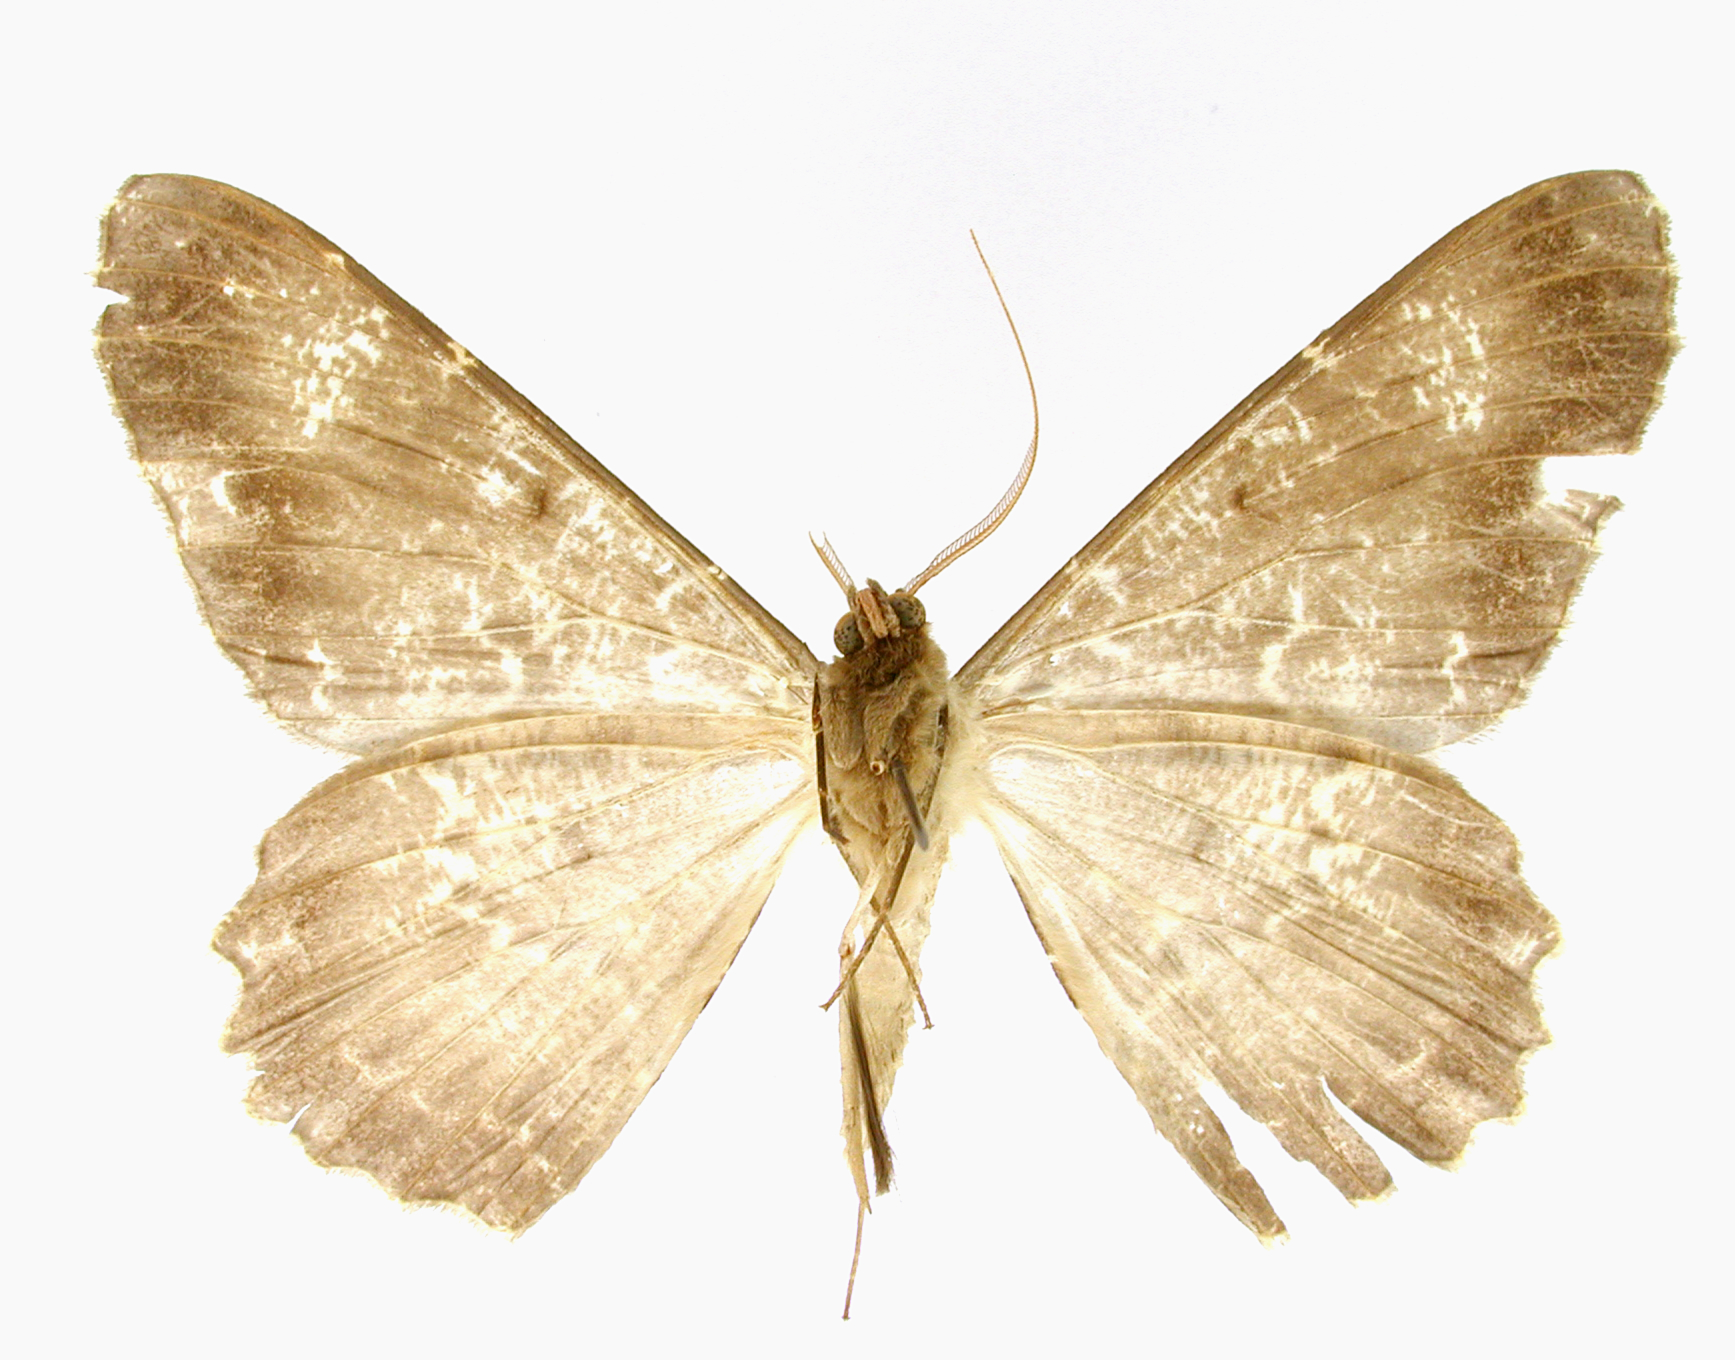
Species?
Bronchelia funeraria
